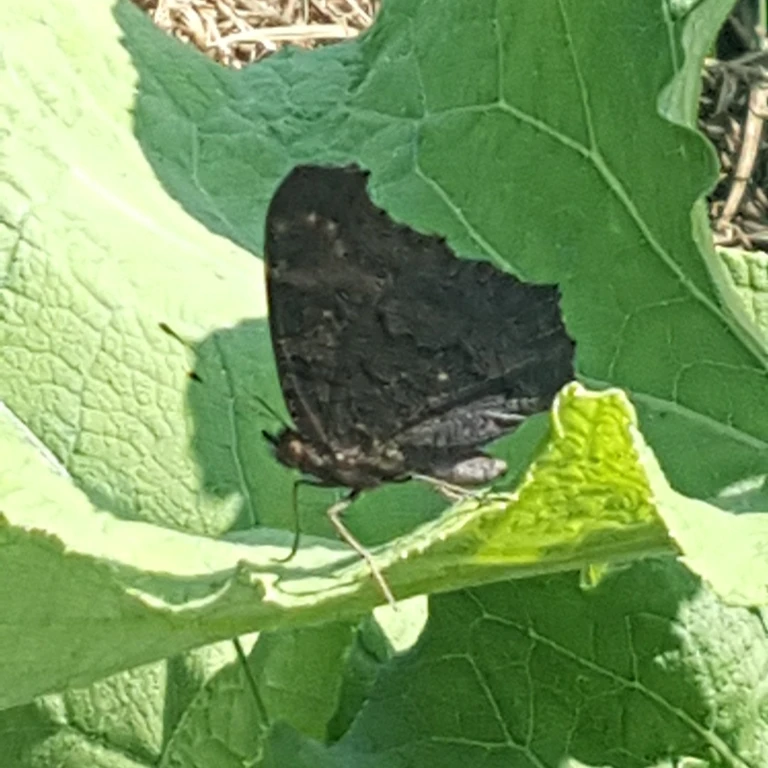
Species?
Aglais io
